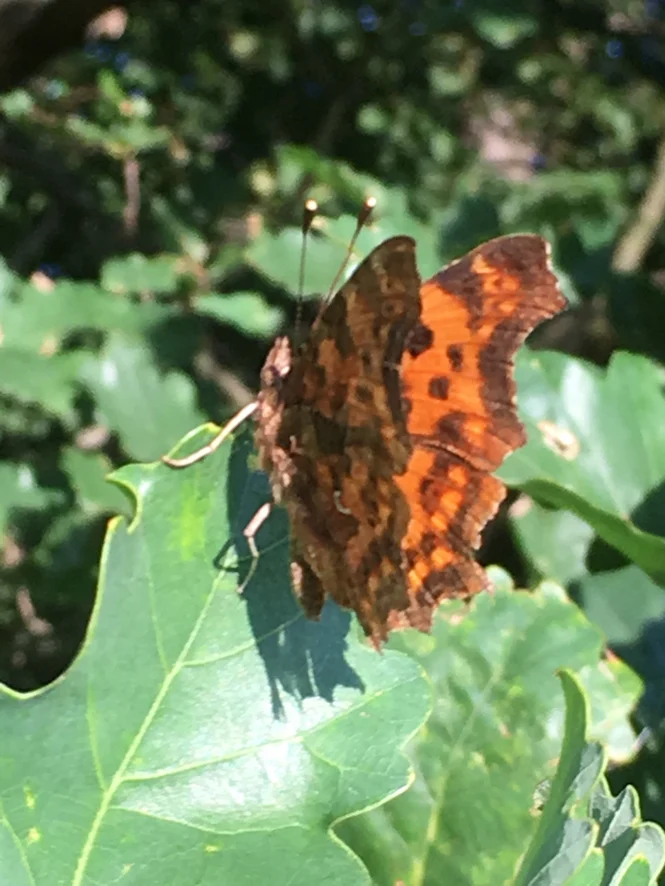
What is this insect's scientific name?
Polygonia c-album
